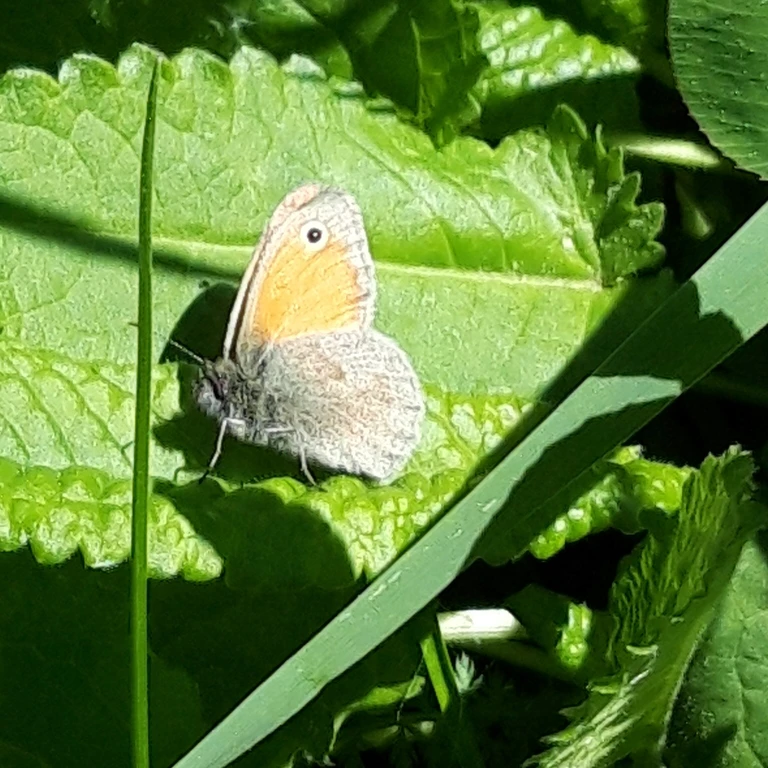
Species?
Coenonympha pamphilus
